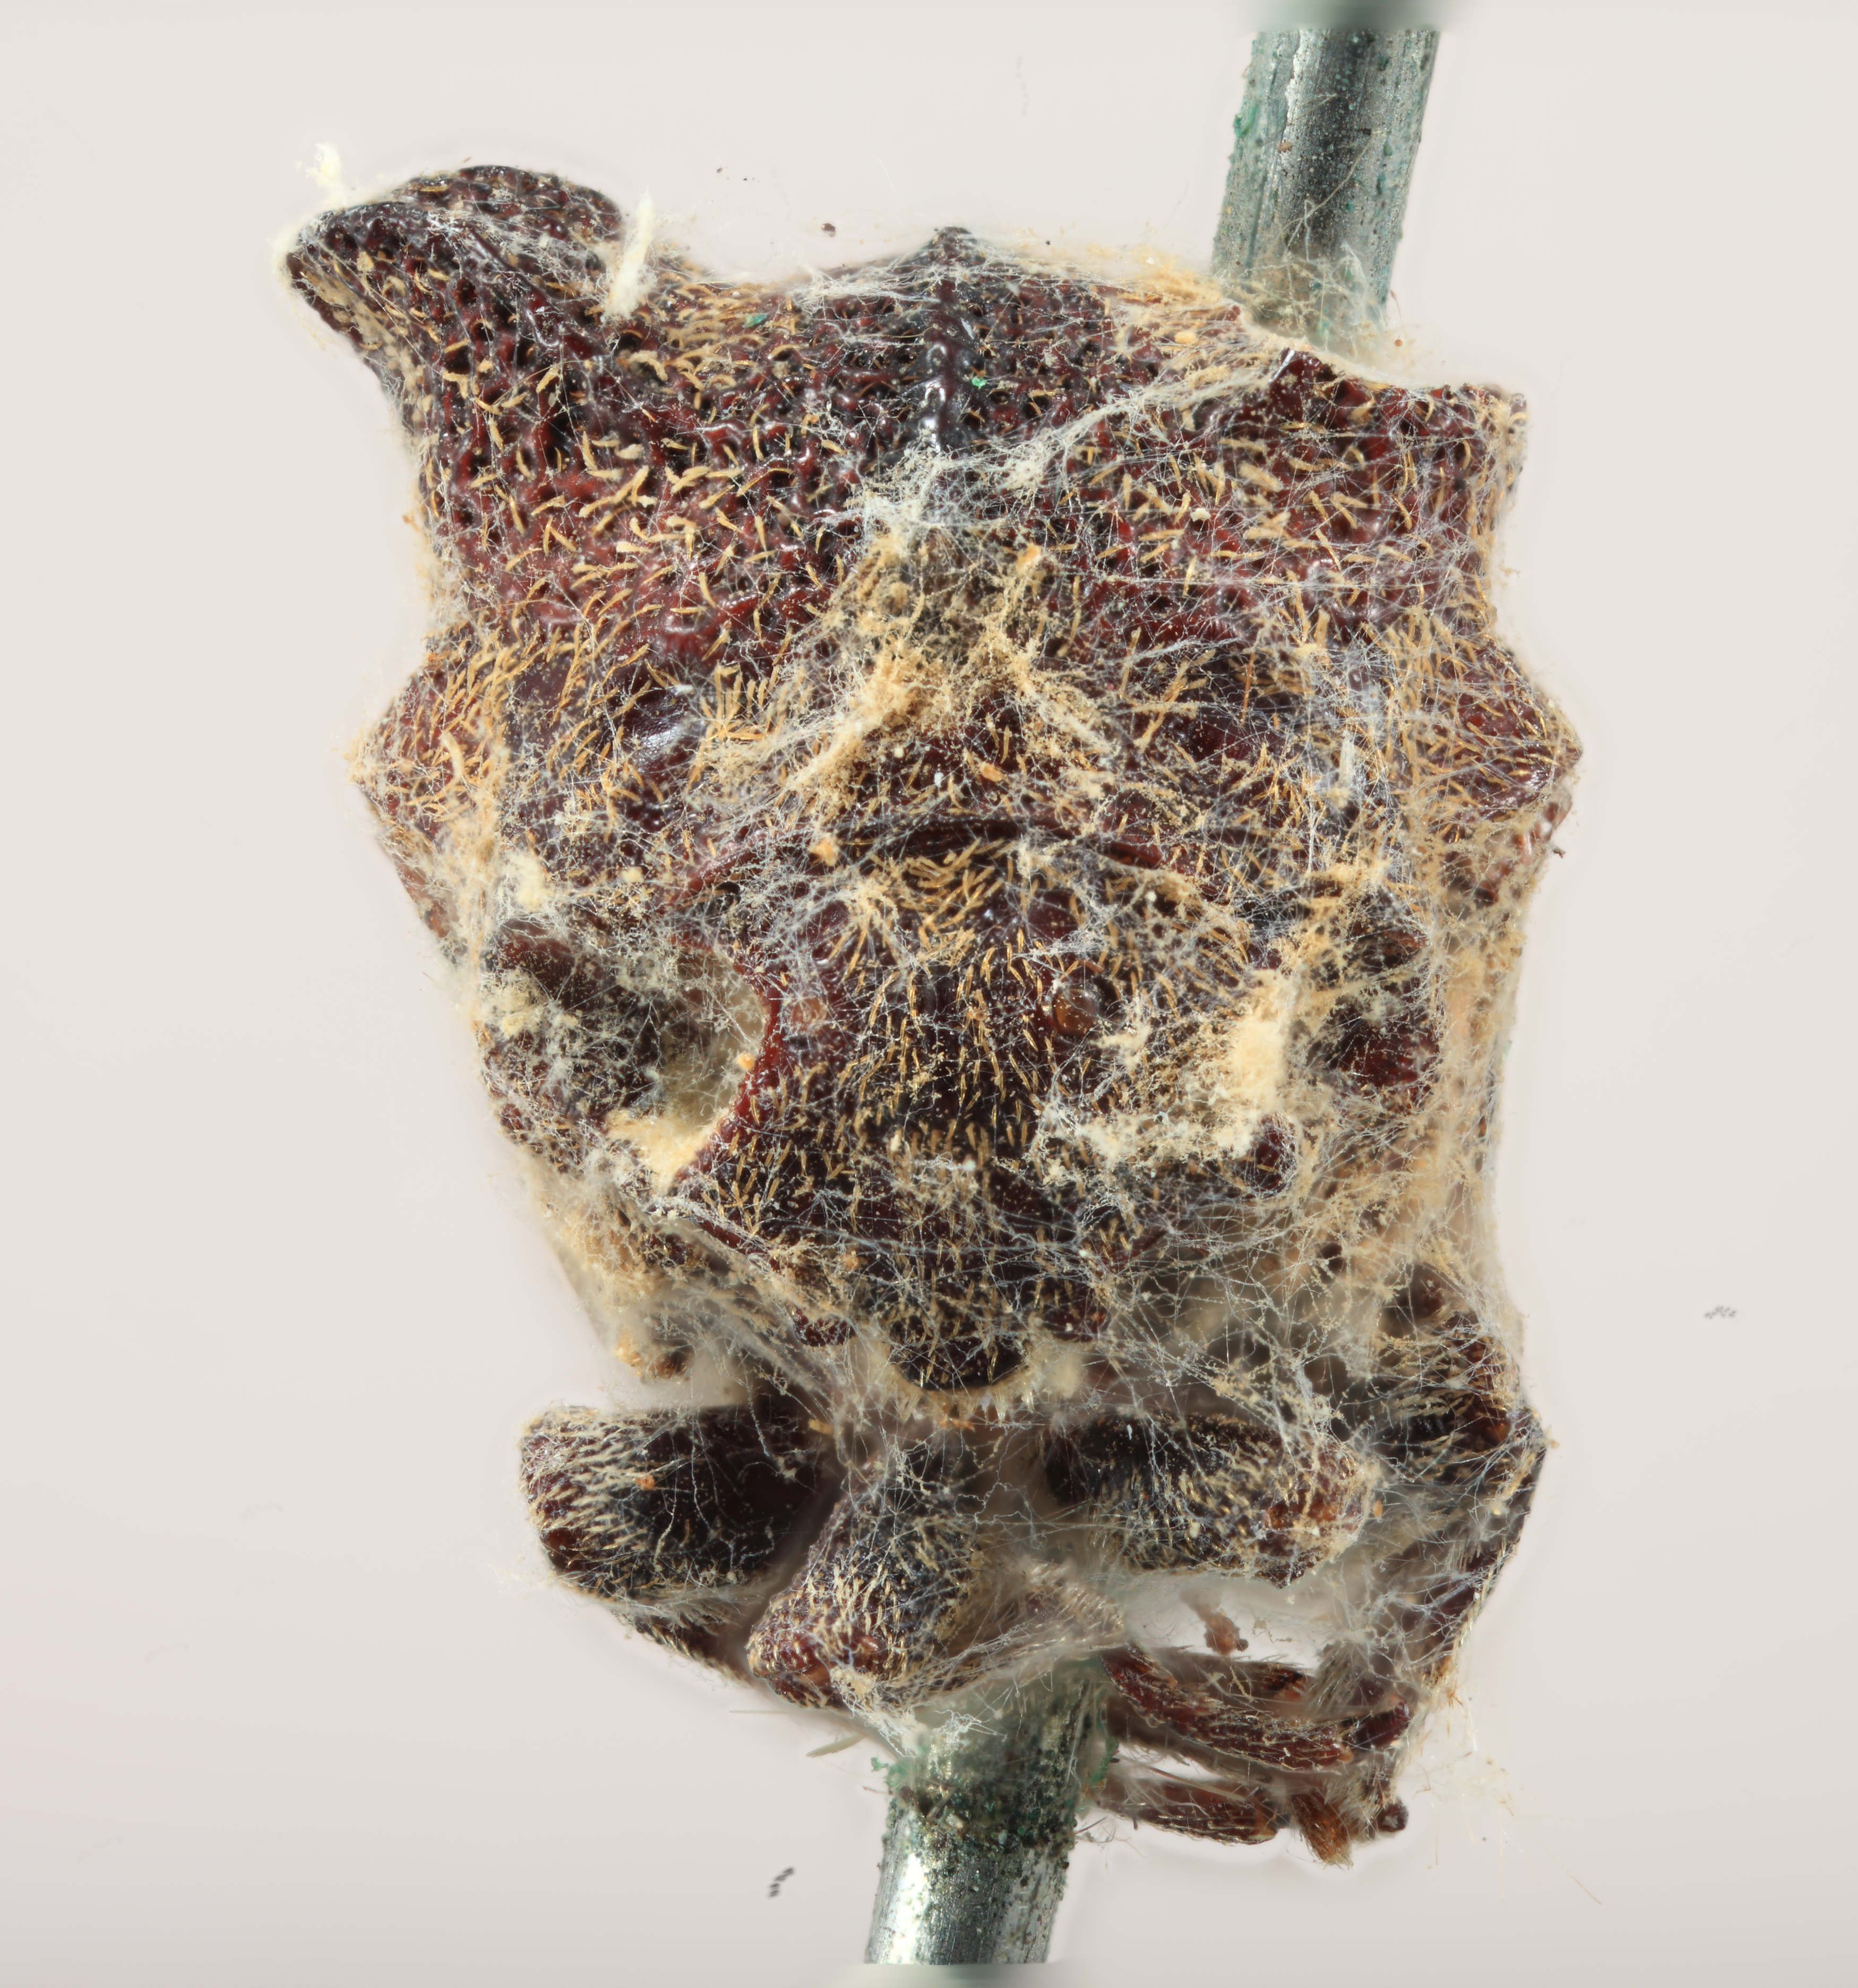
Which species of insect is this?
Sertorius brevicornis
